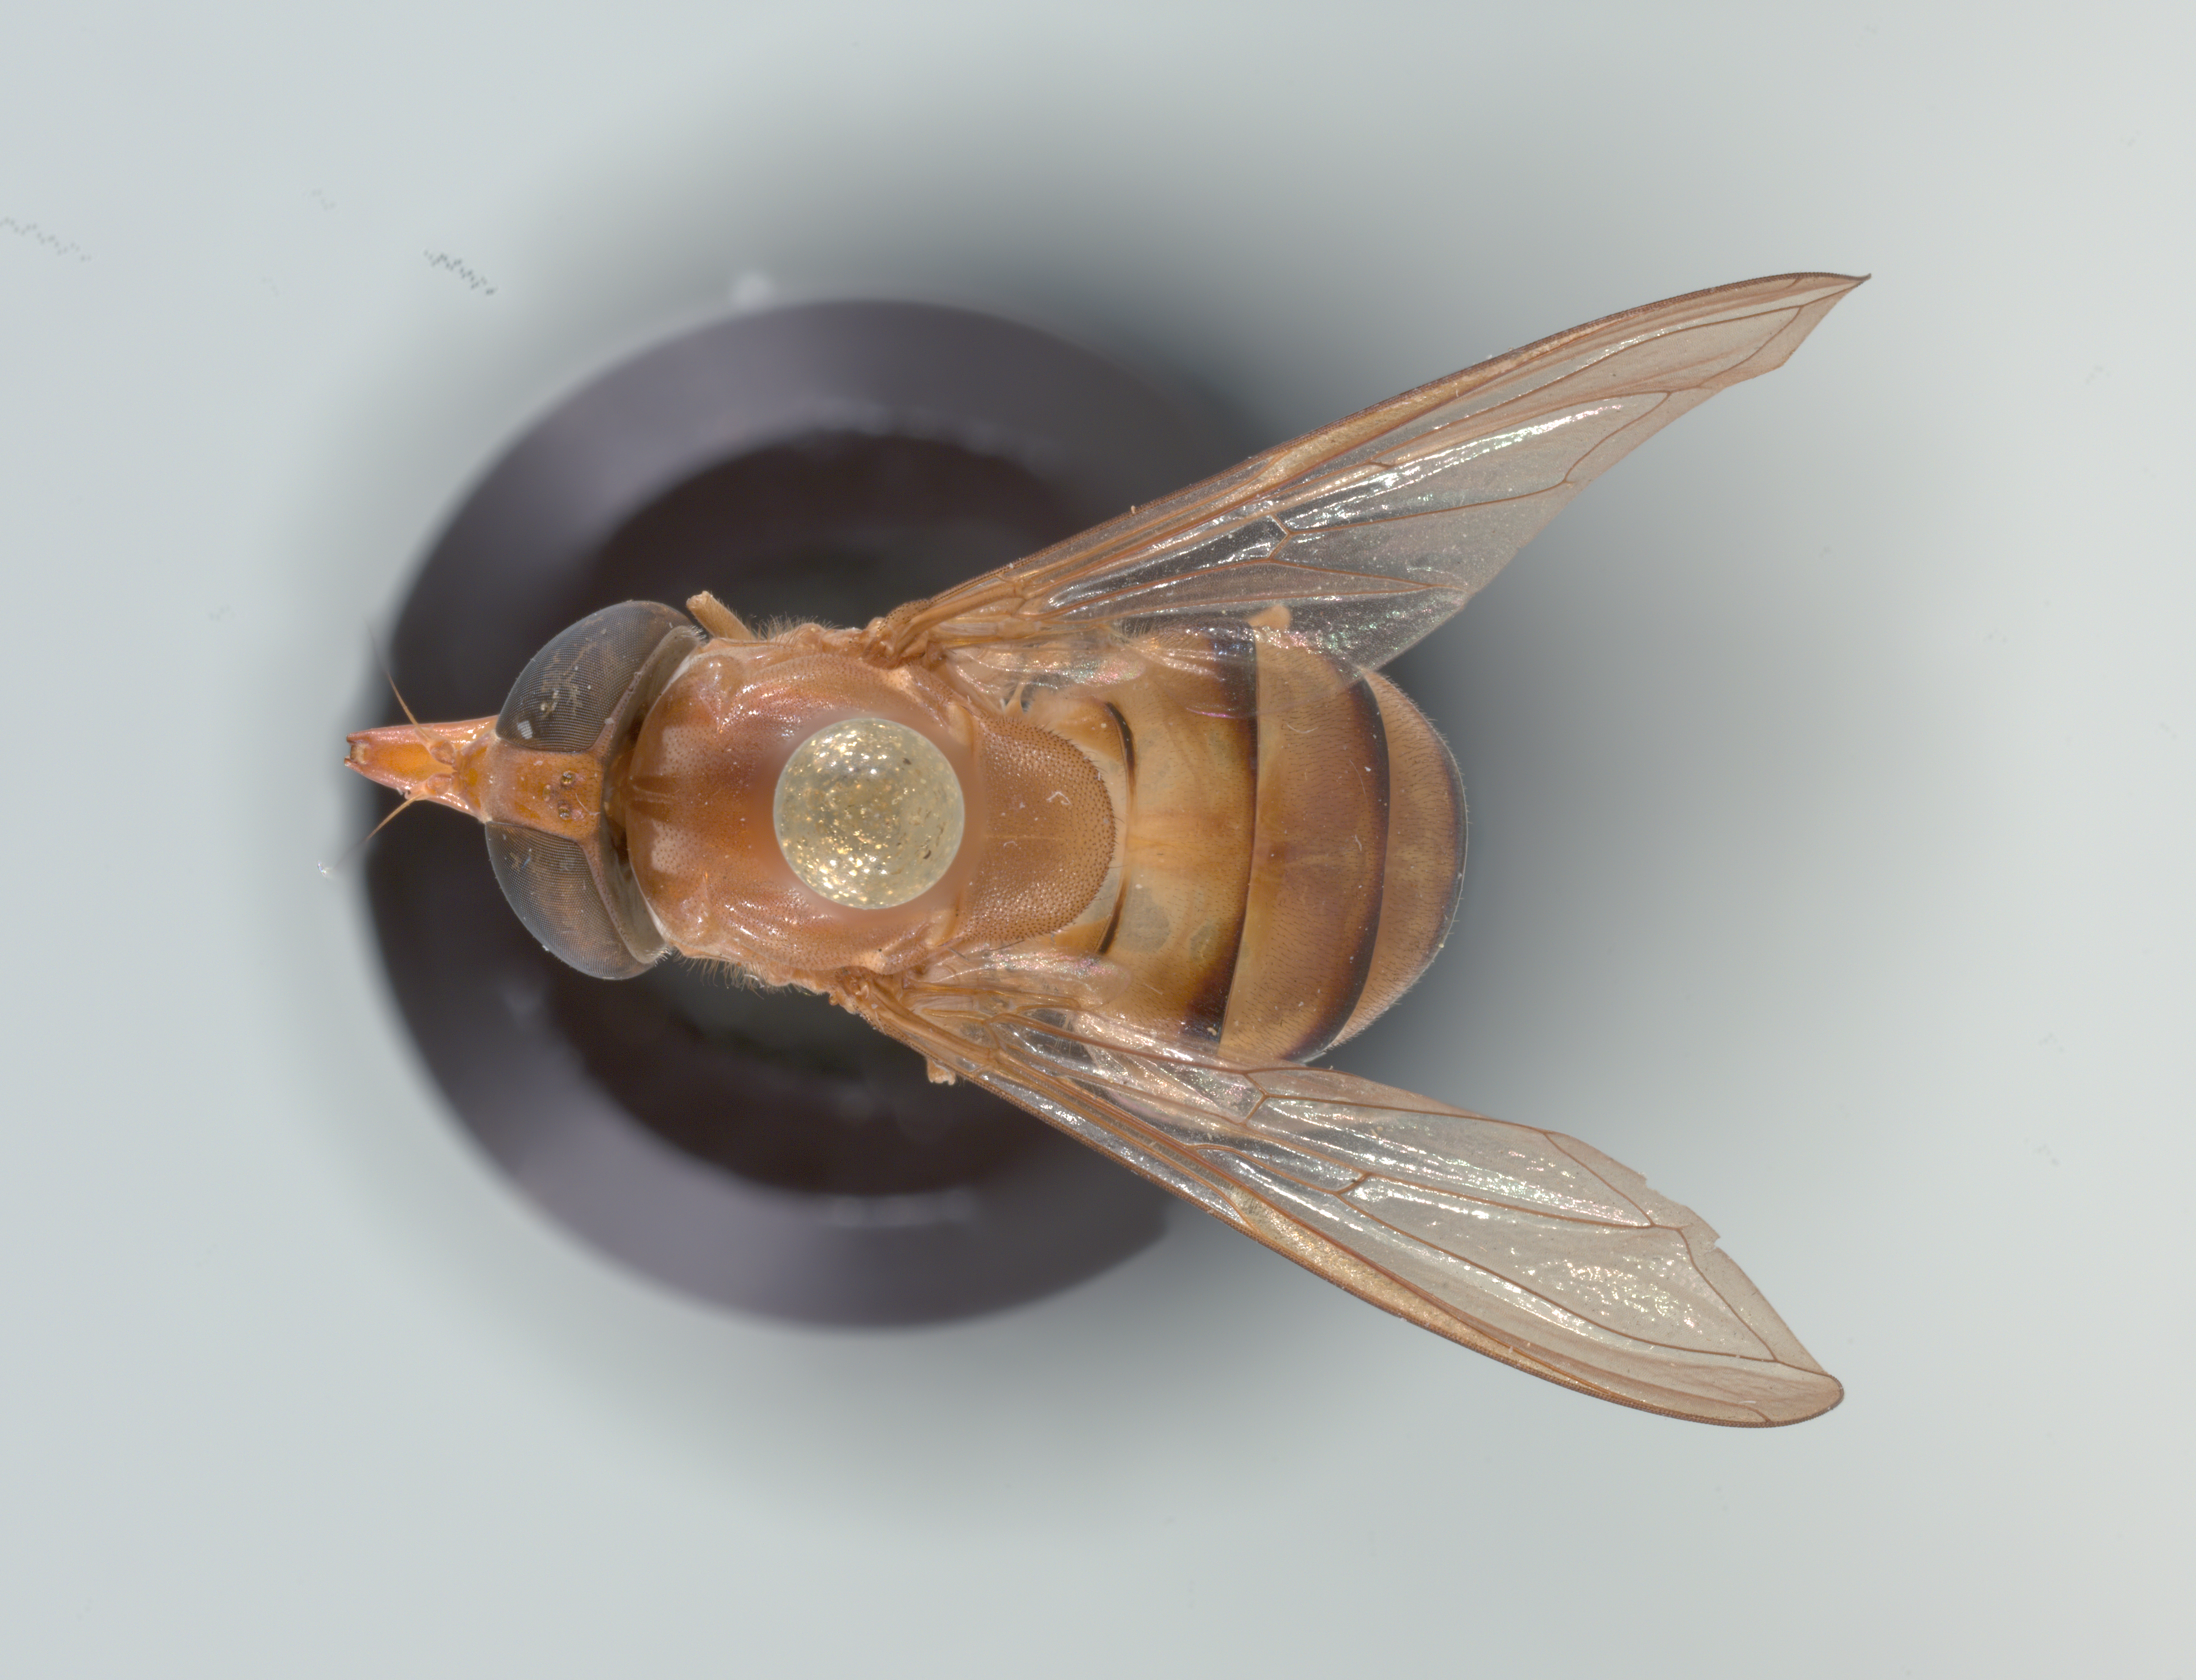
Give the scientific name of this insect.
Rhingia lutea
